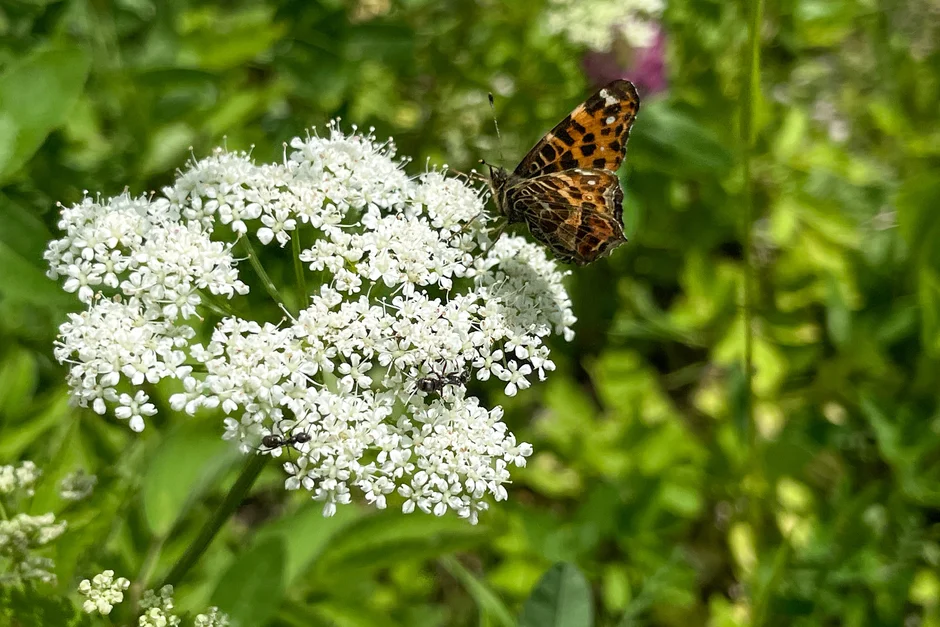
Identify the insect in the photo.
Araschnia levana
